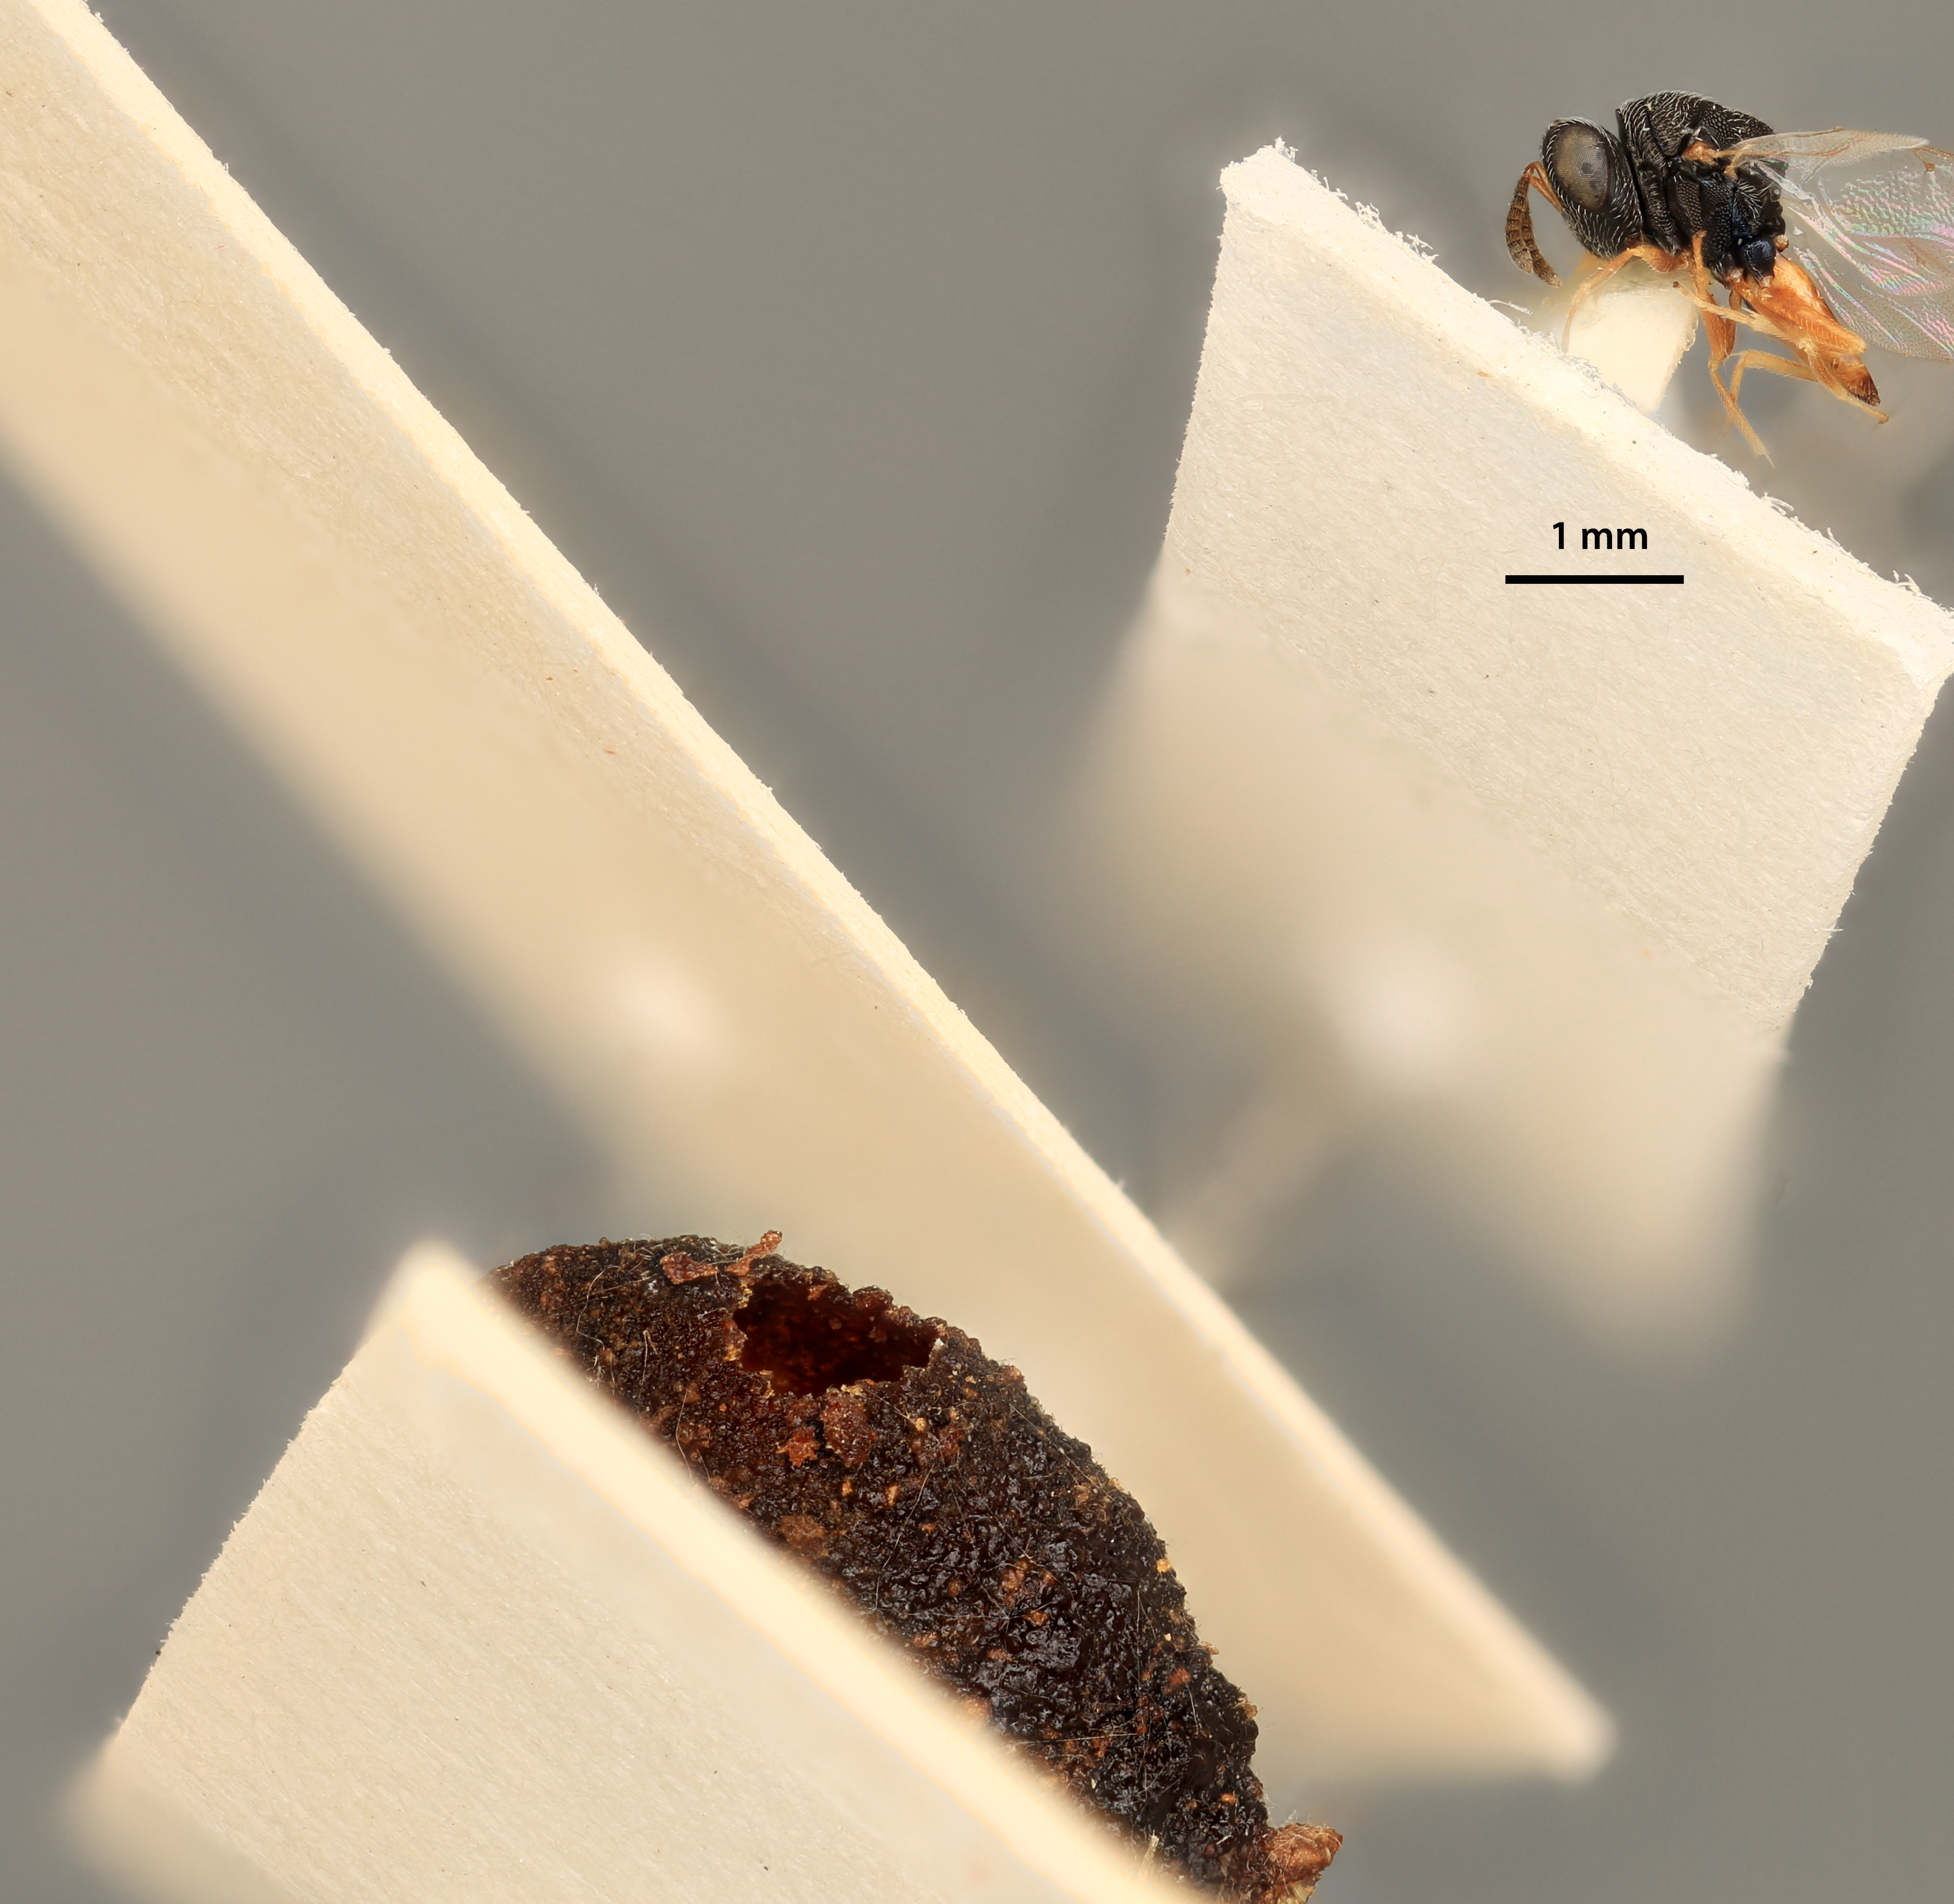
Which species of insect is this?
Halticopteroides exemae
